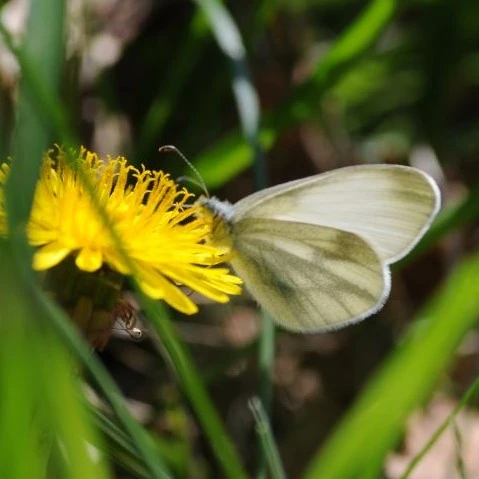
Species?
Leptidea sinapis/juvernica
